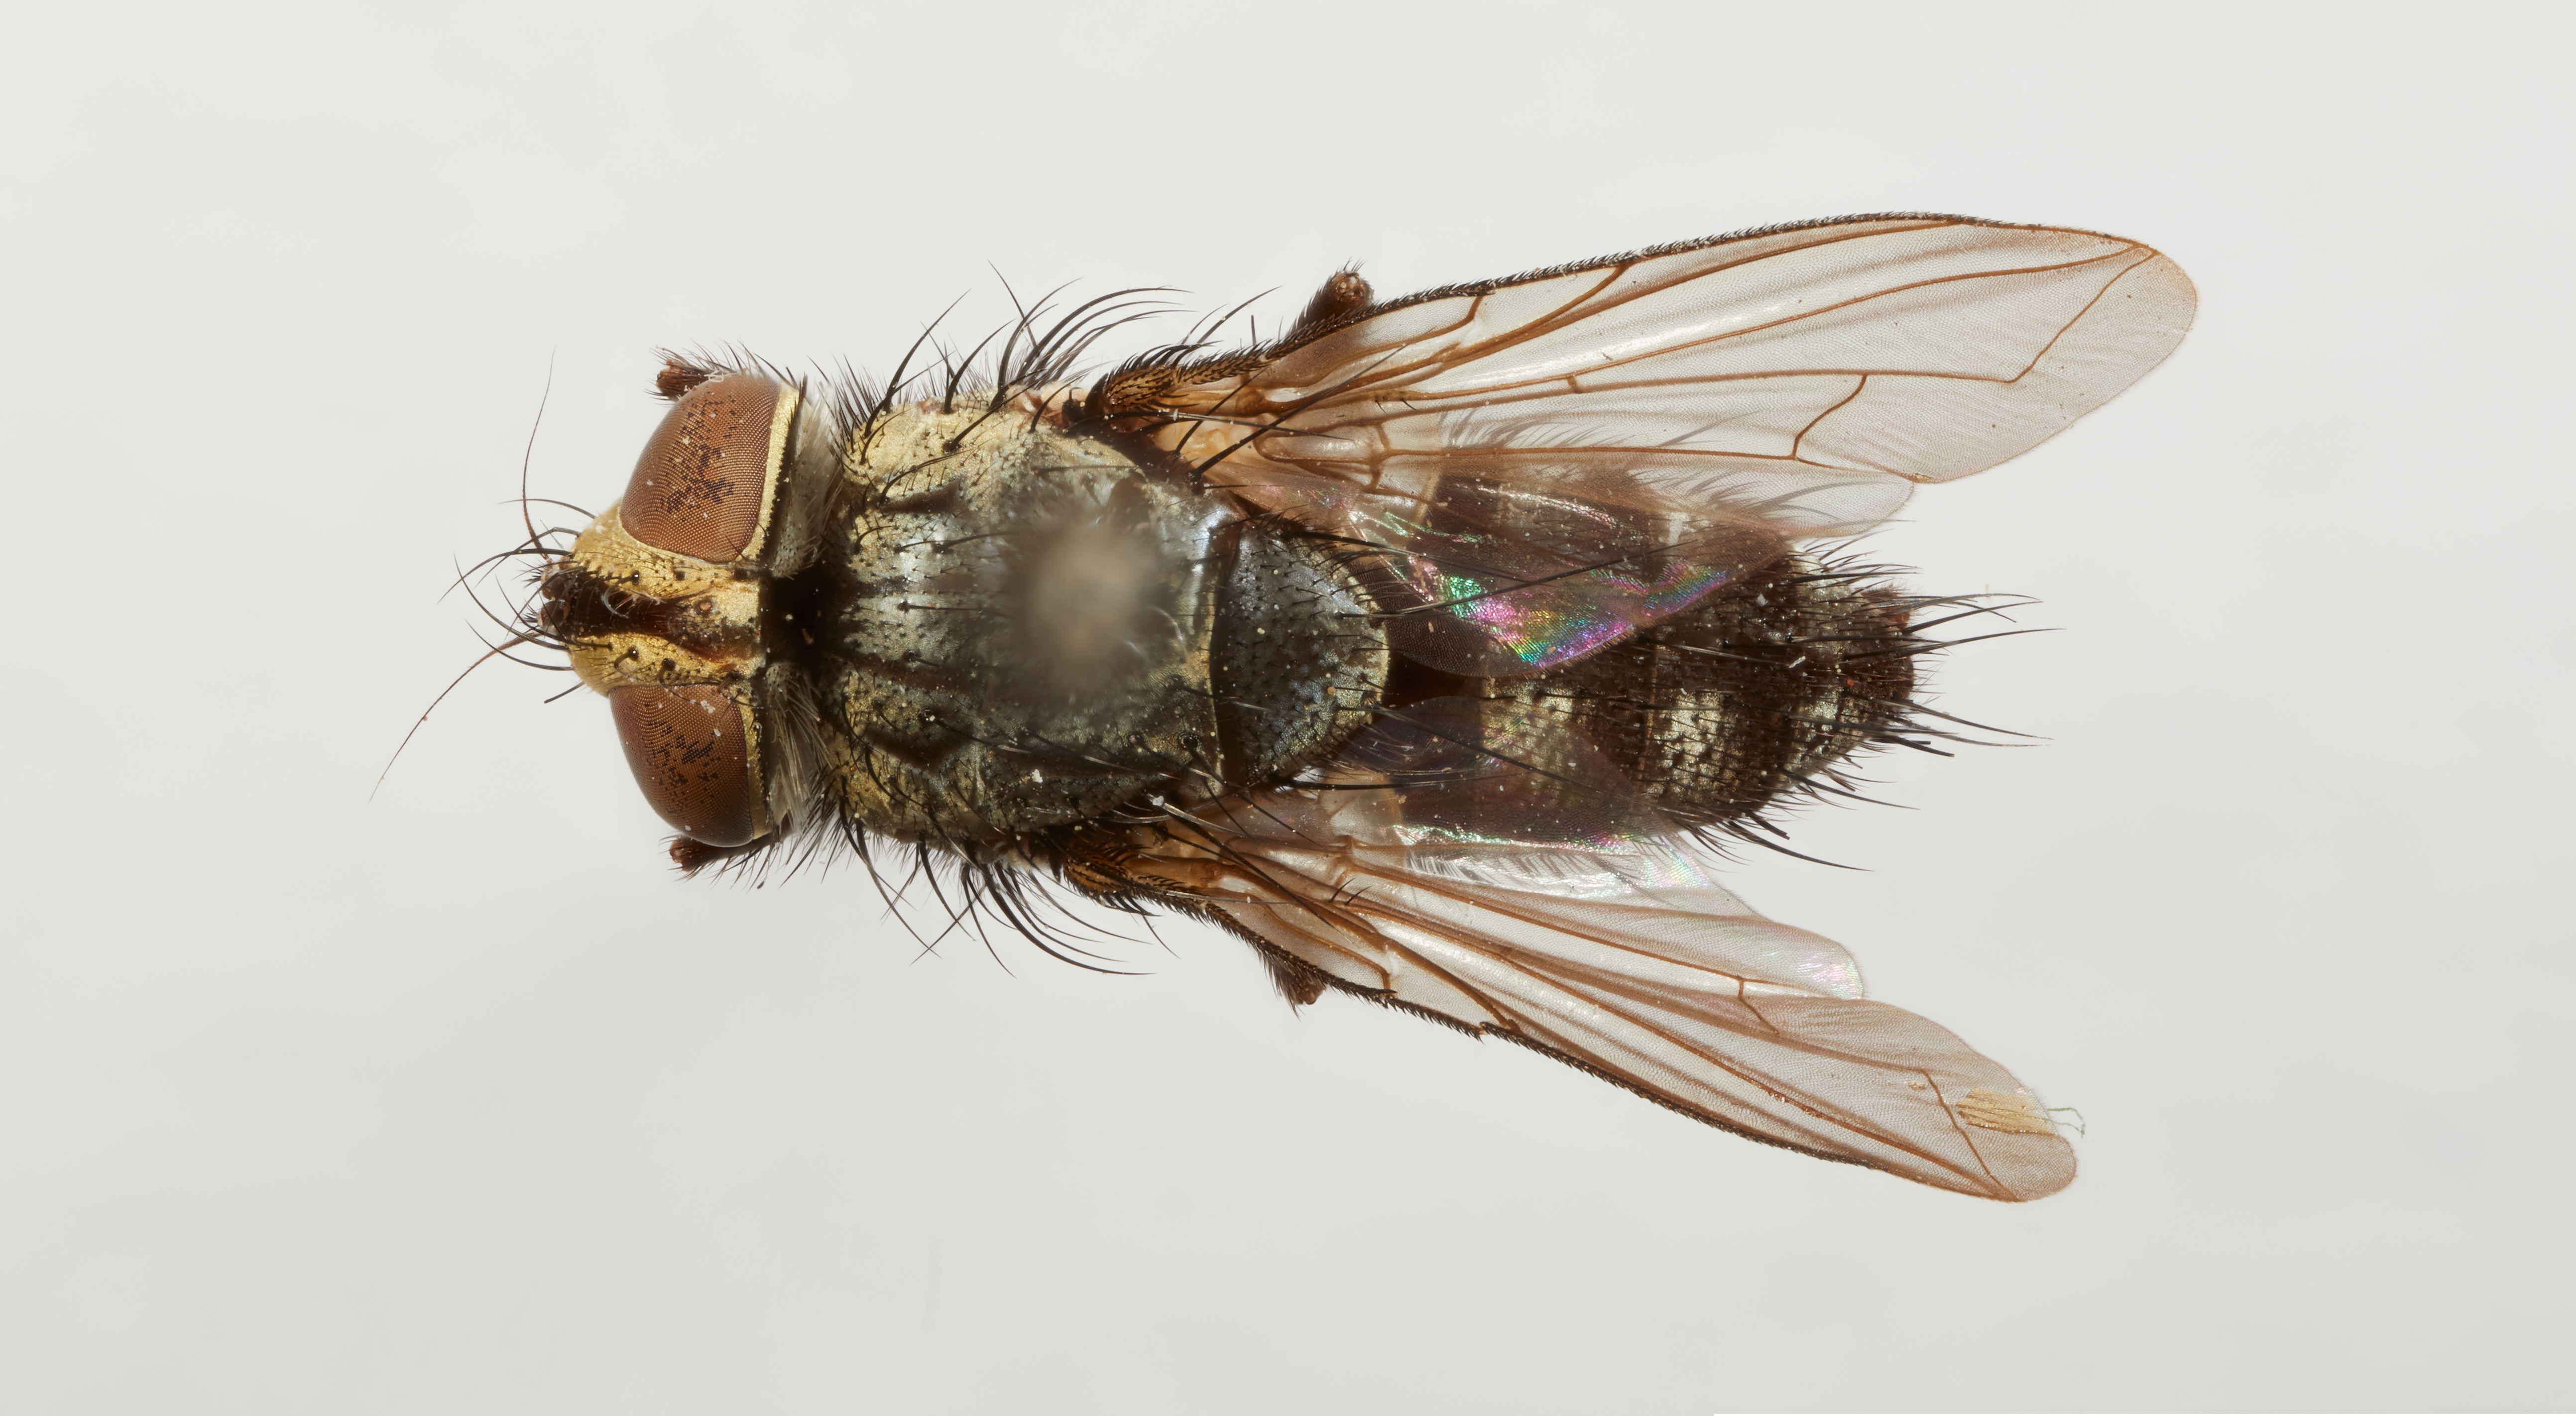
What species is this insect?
Xiphomyia auriceps
